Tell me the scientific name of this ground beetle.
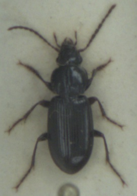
Pterostichus minor
